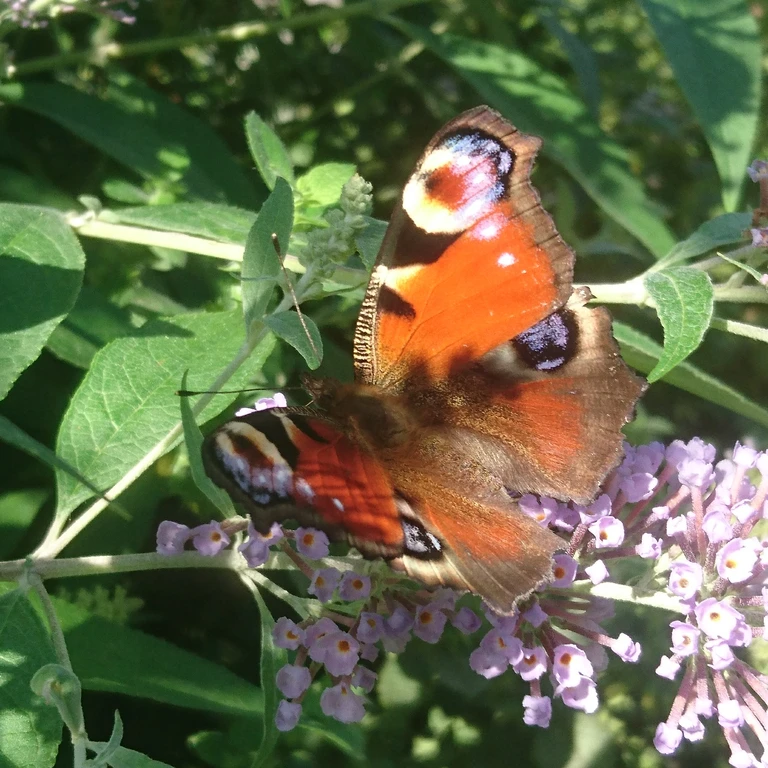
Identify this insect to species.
Aglais io
